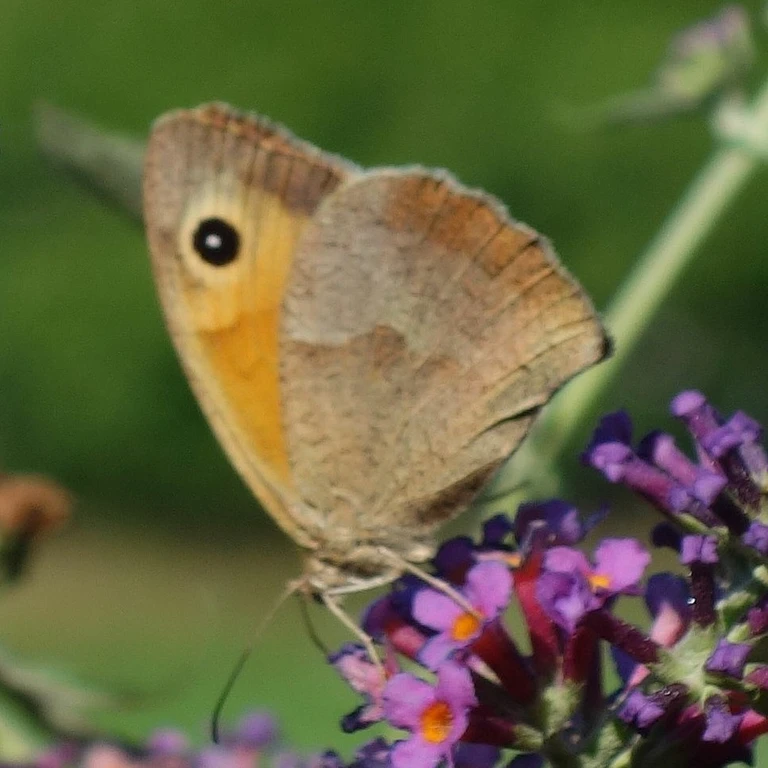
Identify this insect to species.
Maniola jurtina
